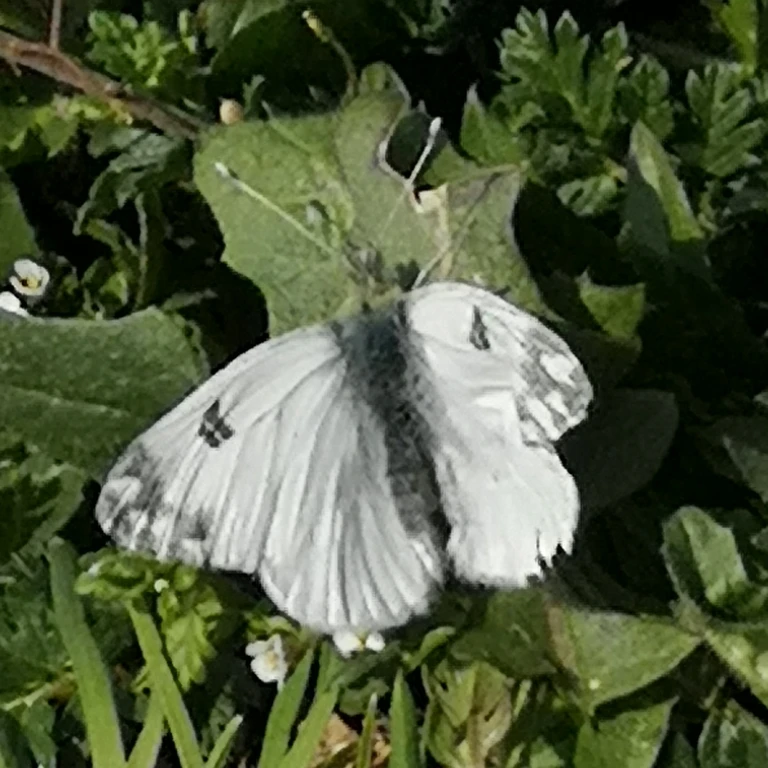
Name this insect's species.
Pontia edusa
